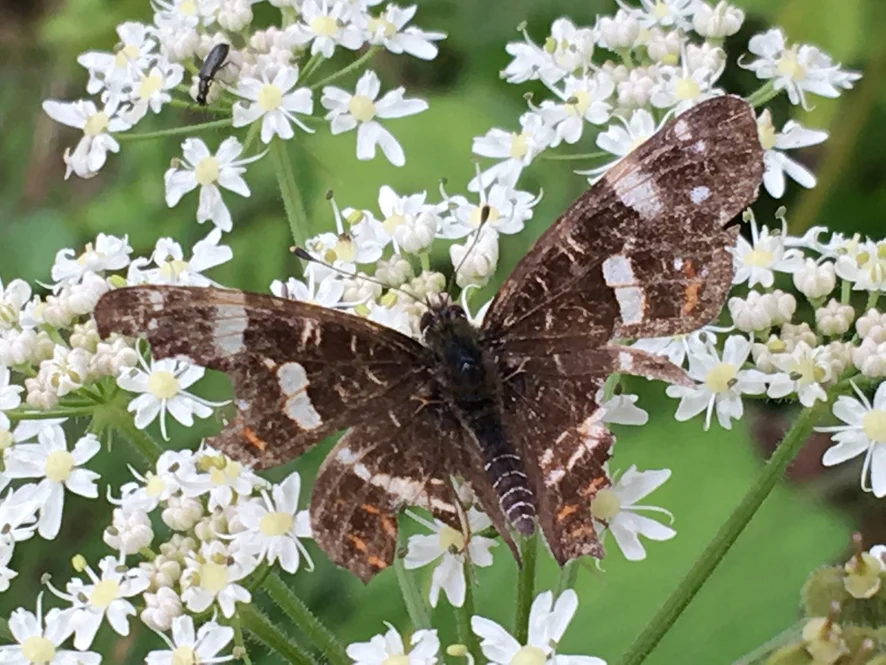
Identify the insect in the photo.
Araschnia levana
